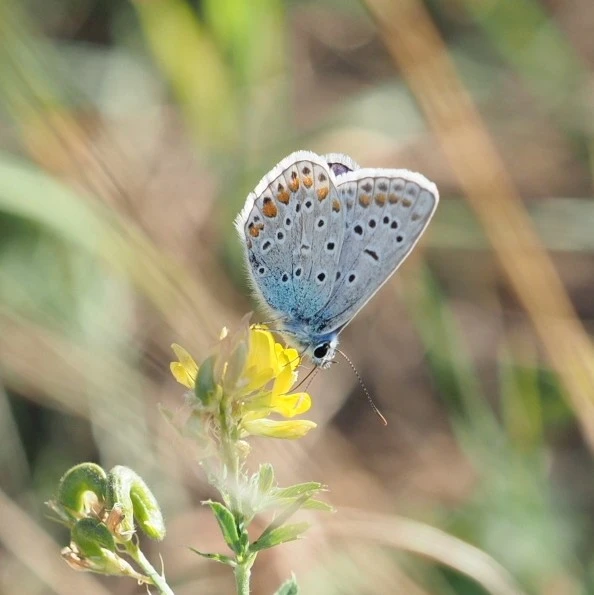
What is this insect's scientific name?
Polyommatus icarus
